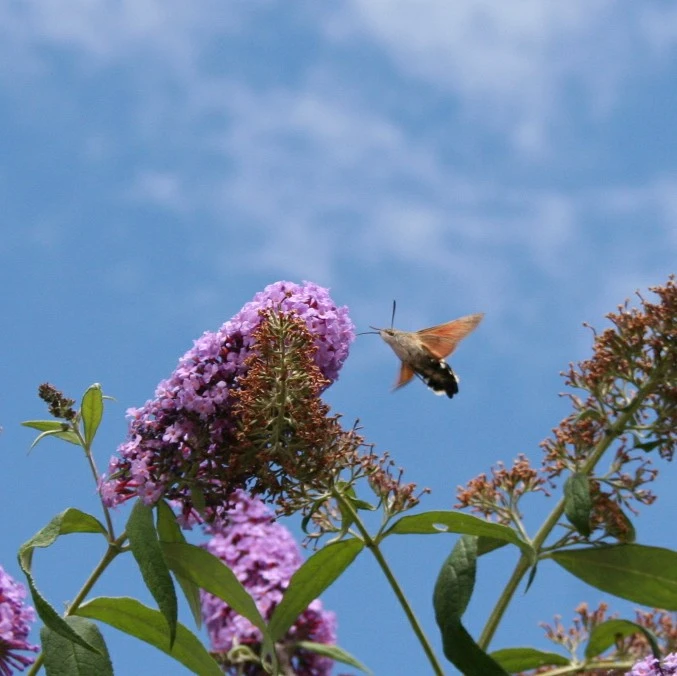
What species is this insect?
Macroglossum stellatarum
